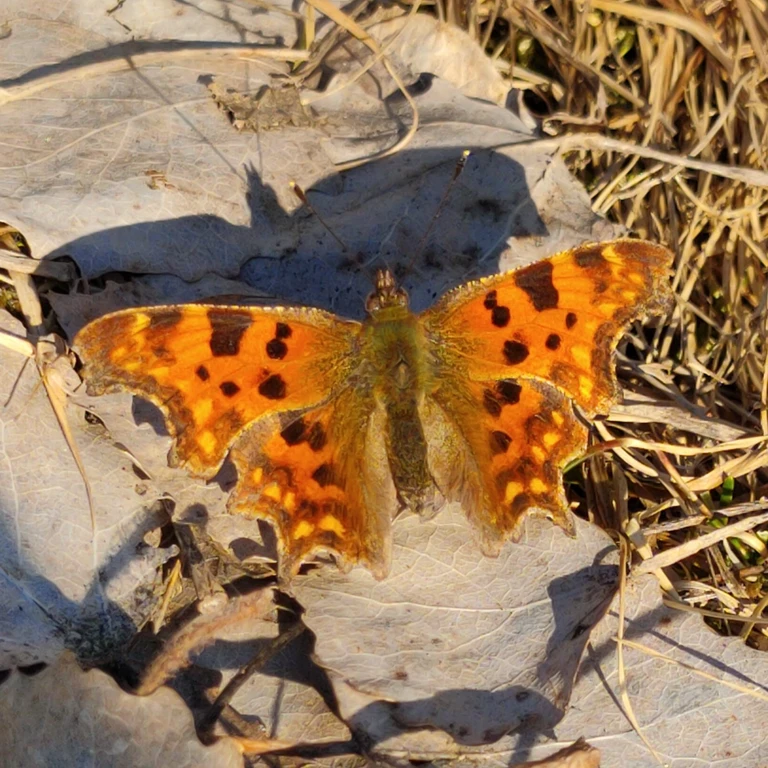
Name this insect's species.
Polygonia c-album
